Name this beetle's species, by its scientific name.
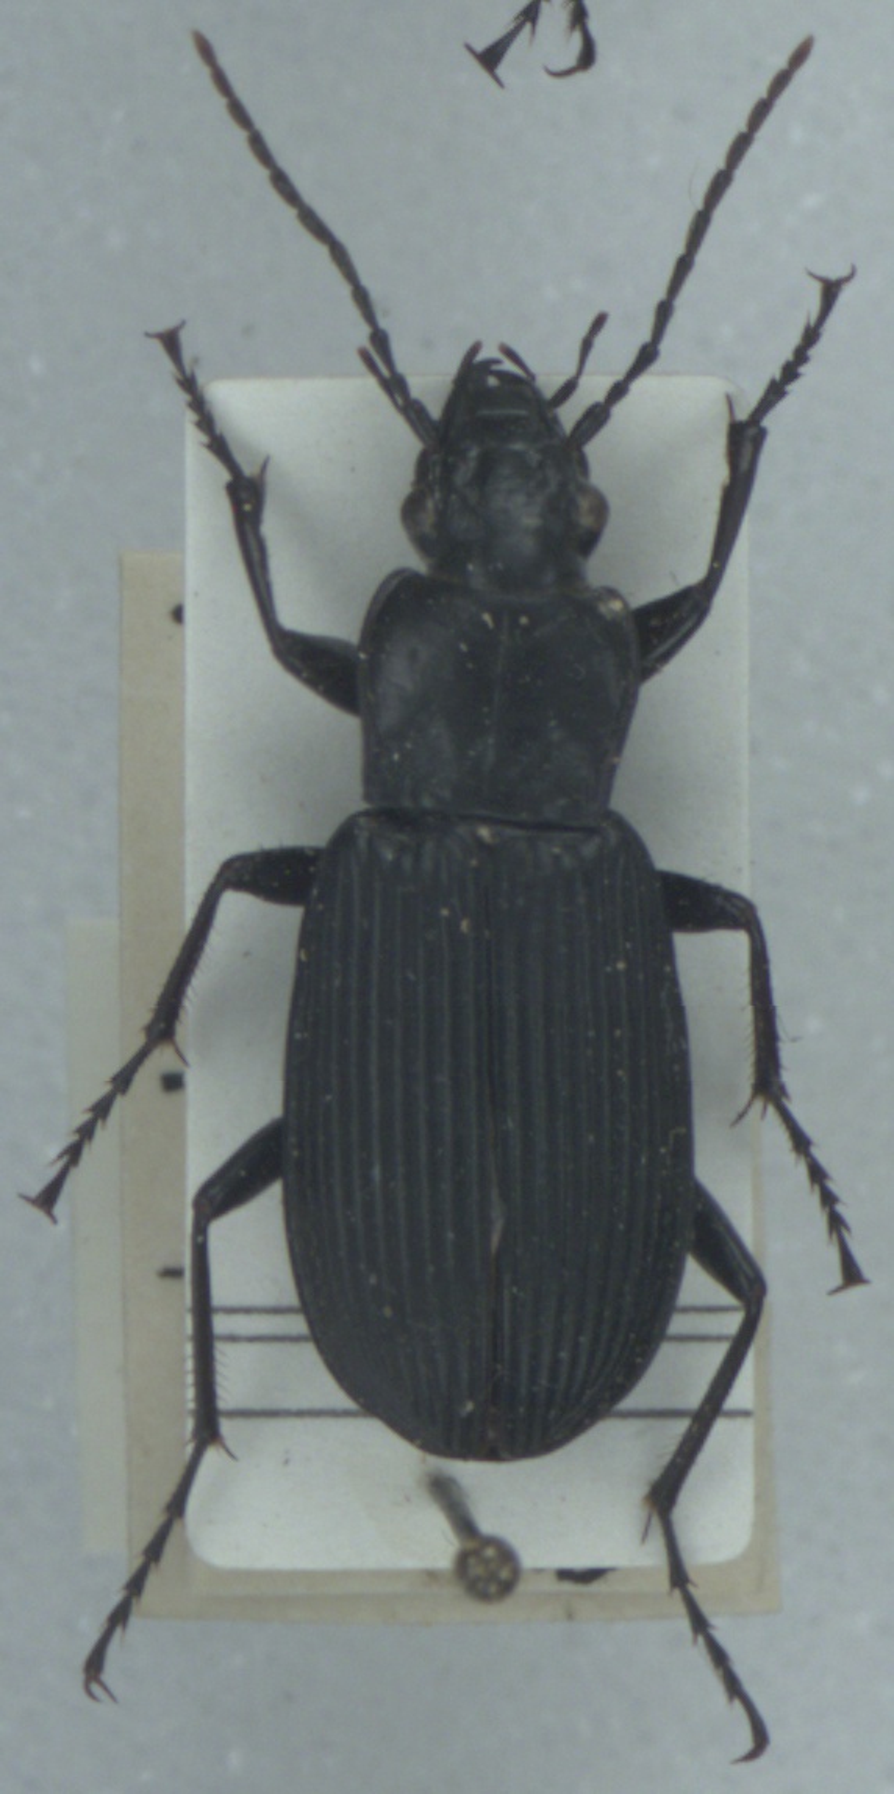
Pterostichus niger
